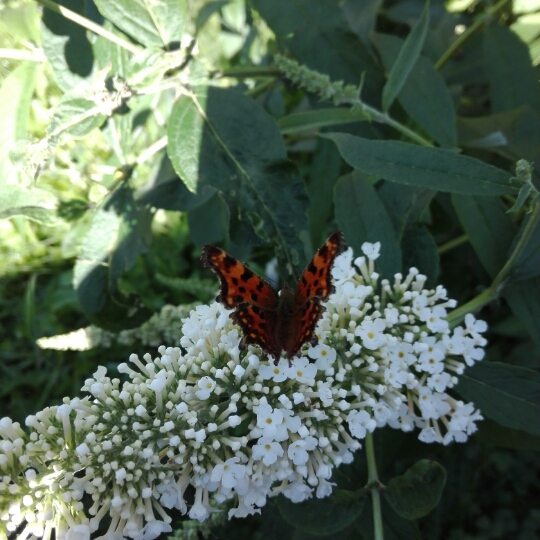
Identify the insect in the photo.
Polygonia c-album
